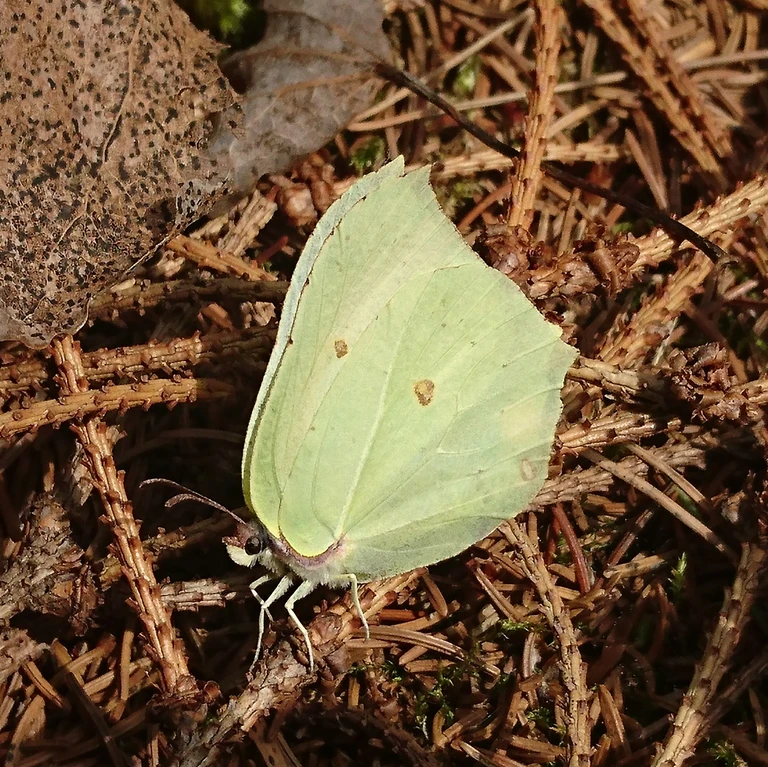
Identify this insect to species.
Gonepteryx rhamni
